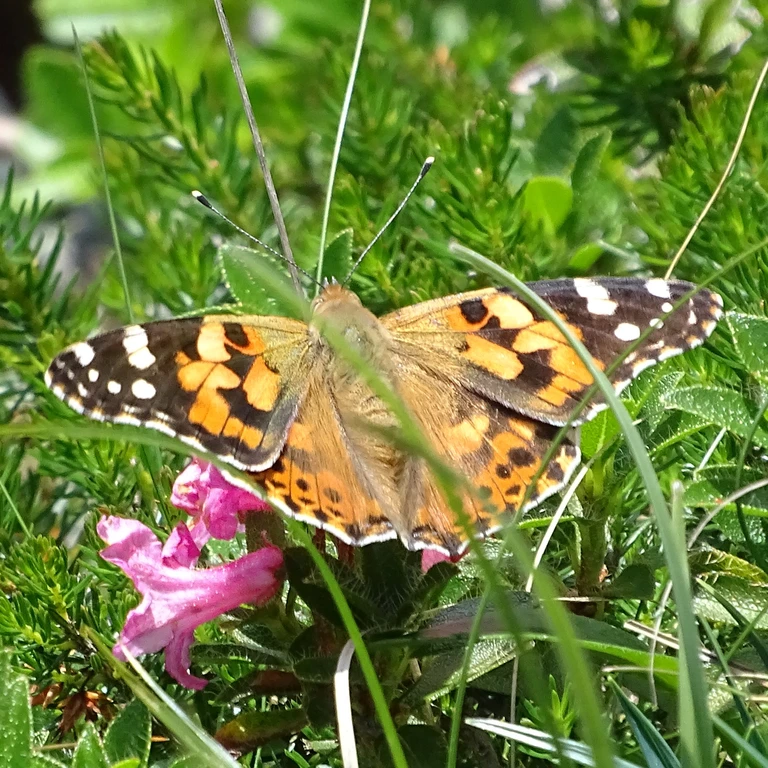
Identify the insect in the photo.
Vanessa cardui
